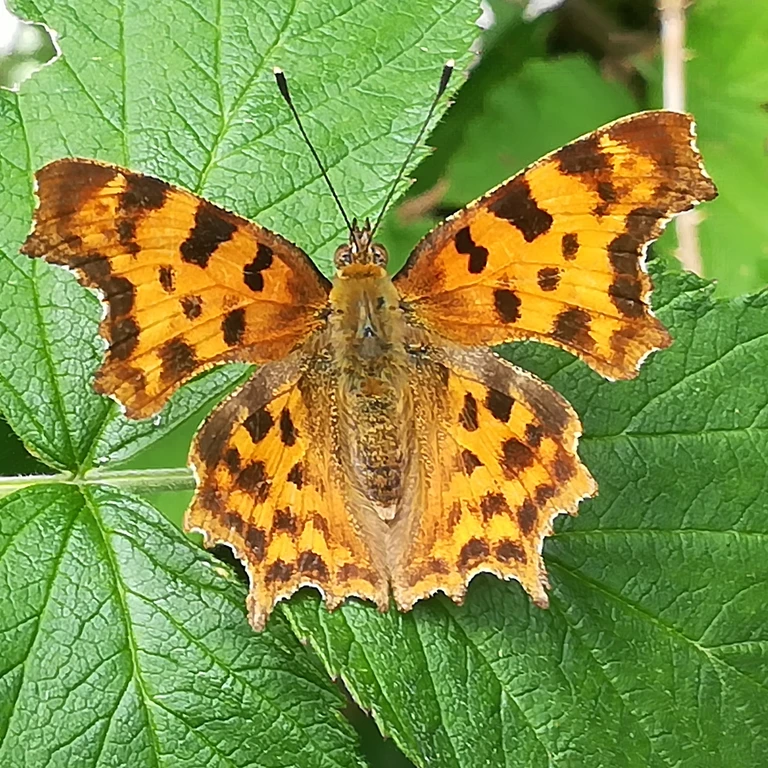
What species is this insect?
Polygonia c-album
